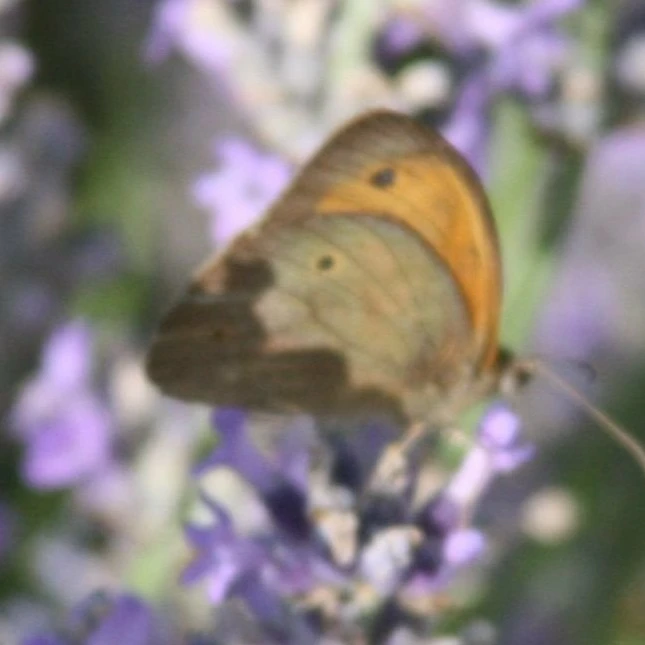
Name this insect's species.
Maniola jurtina
